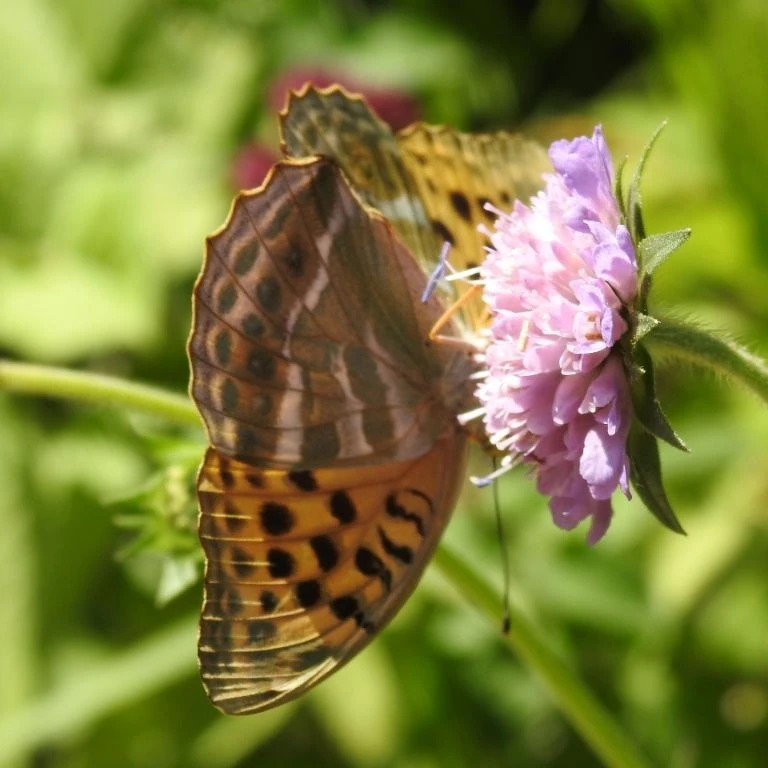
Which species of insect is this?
Argynnis paphia
